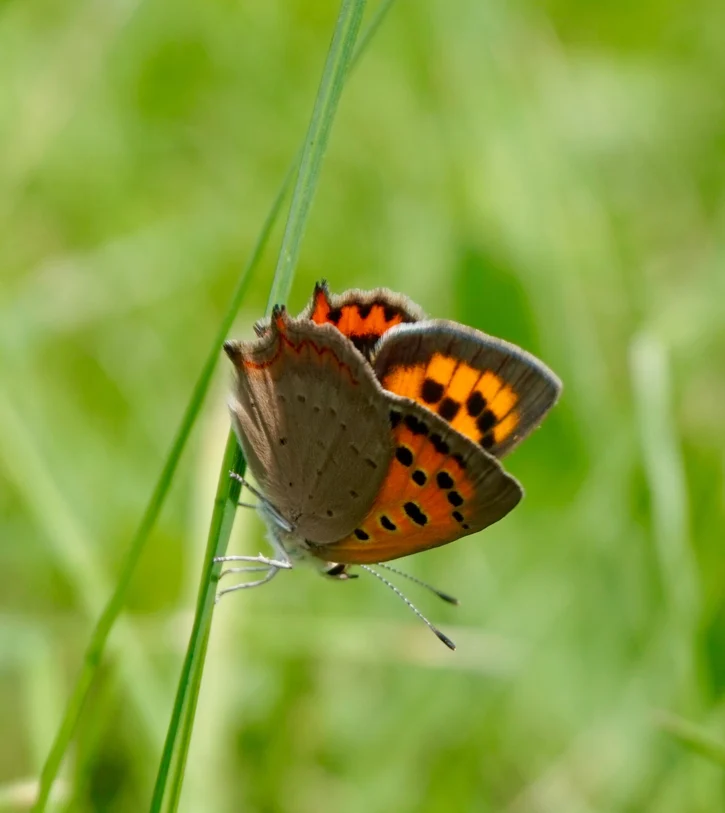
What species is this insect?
Lycaena phlaeas
